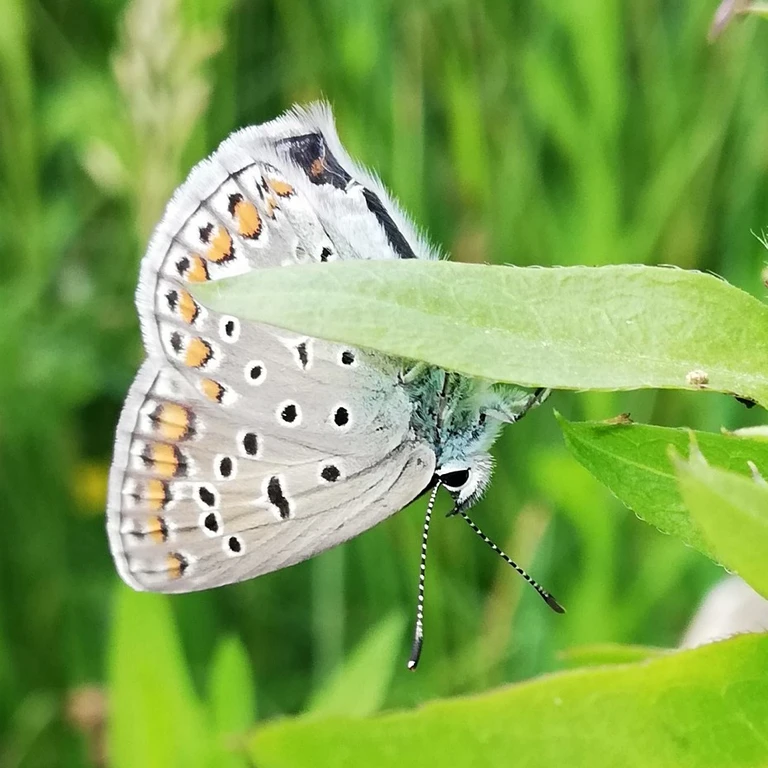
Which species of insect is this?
Polyommatus icarus
